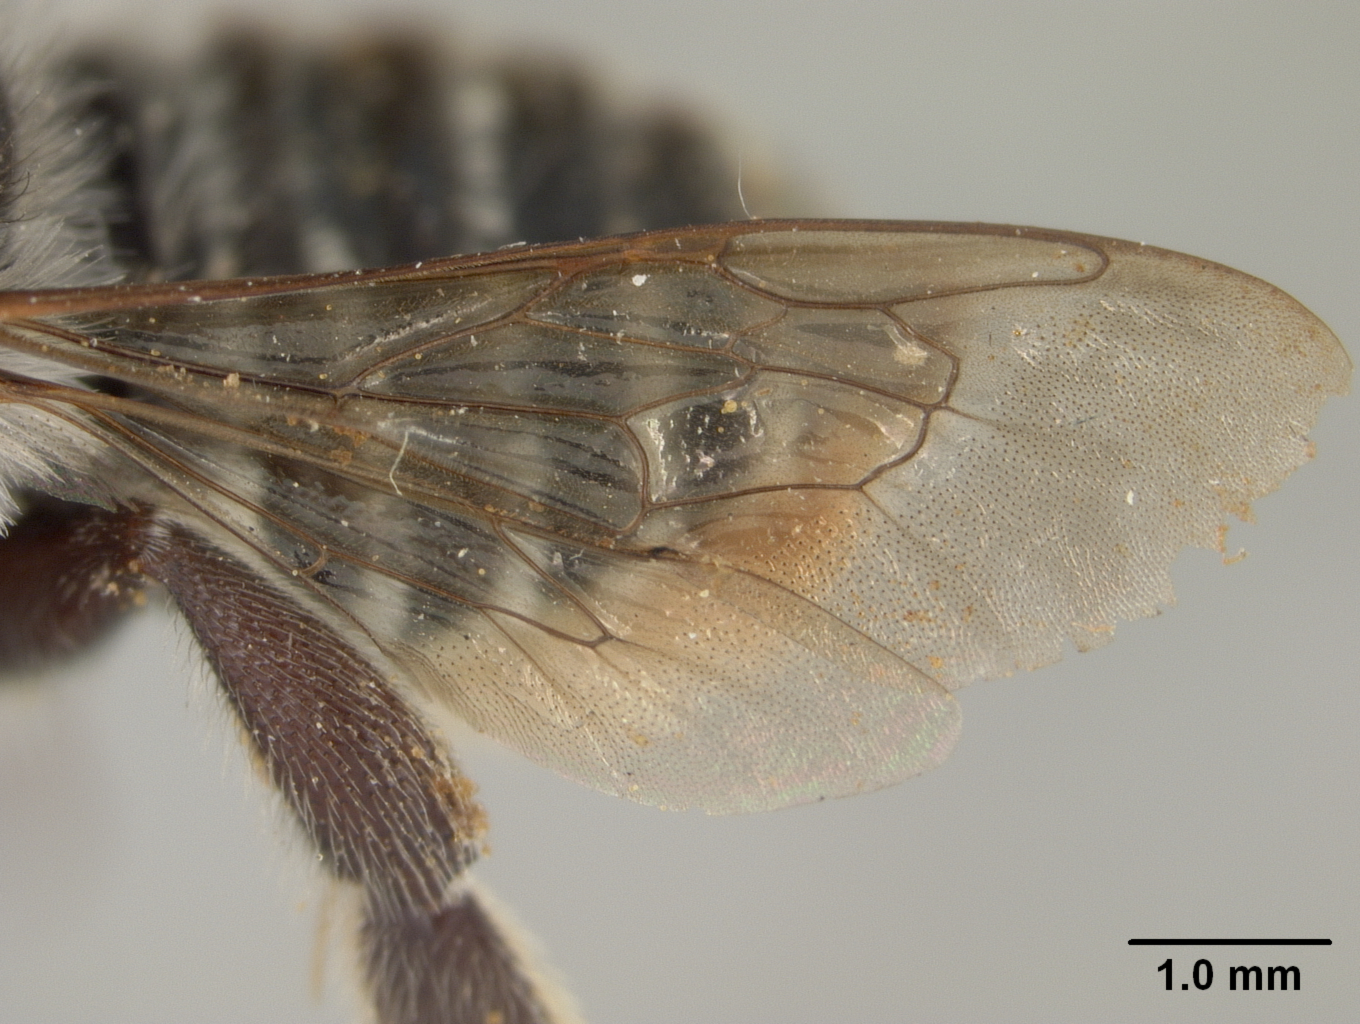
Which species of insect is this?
Megachile kallstroemiae
